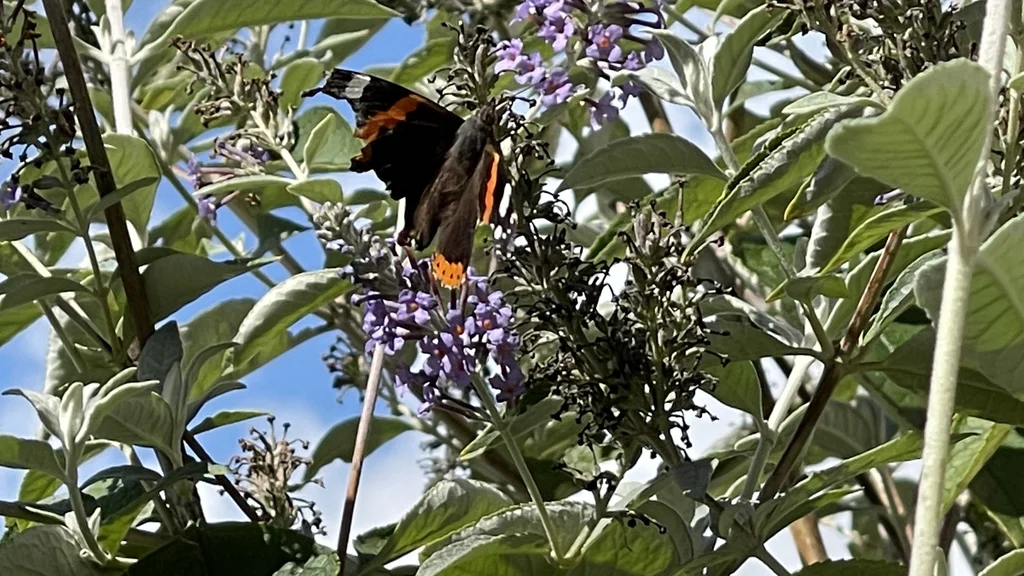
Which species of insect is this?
Vanessa atalanta
